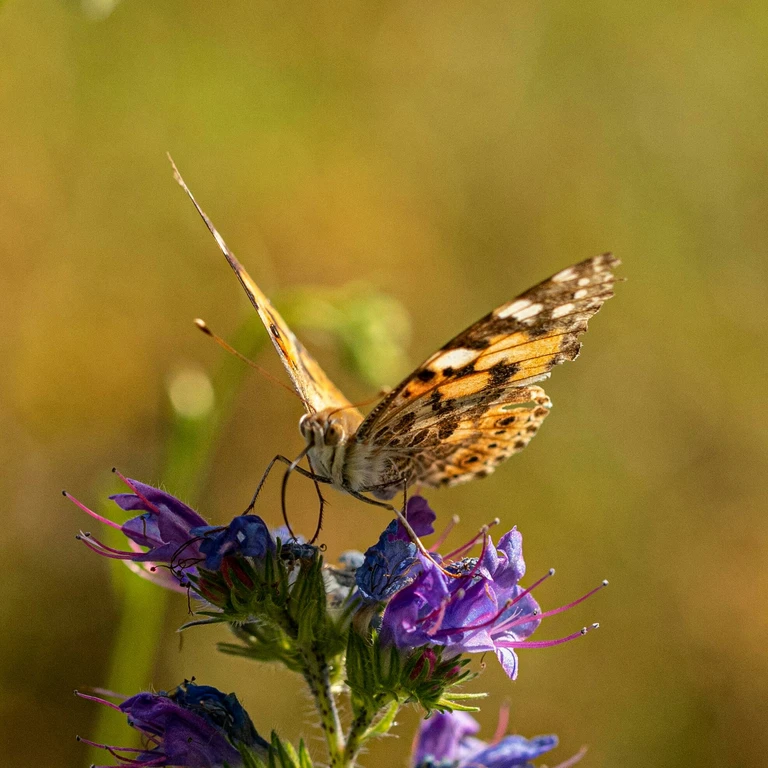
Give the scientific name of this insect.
Vanessa cardui
